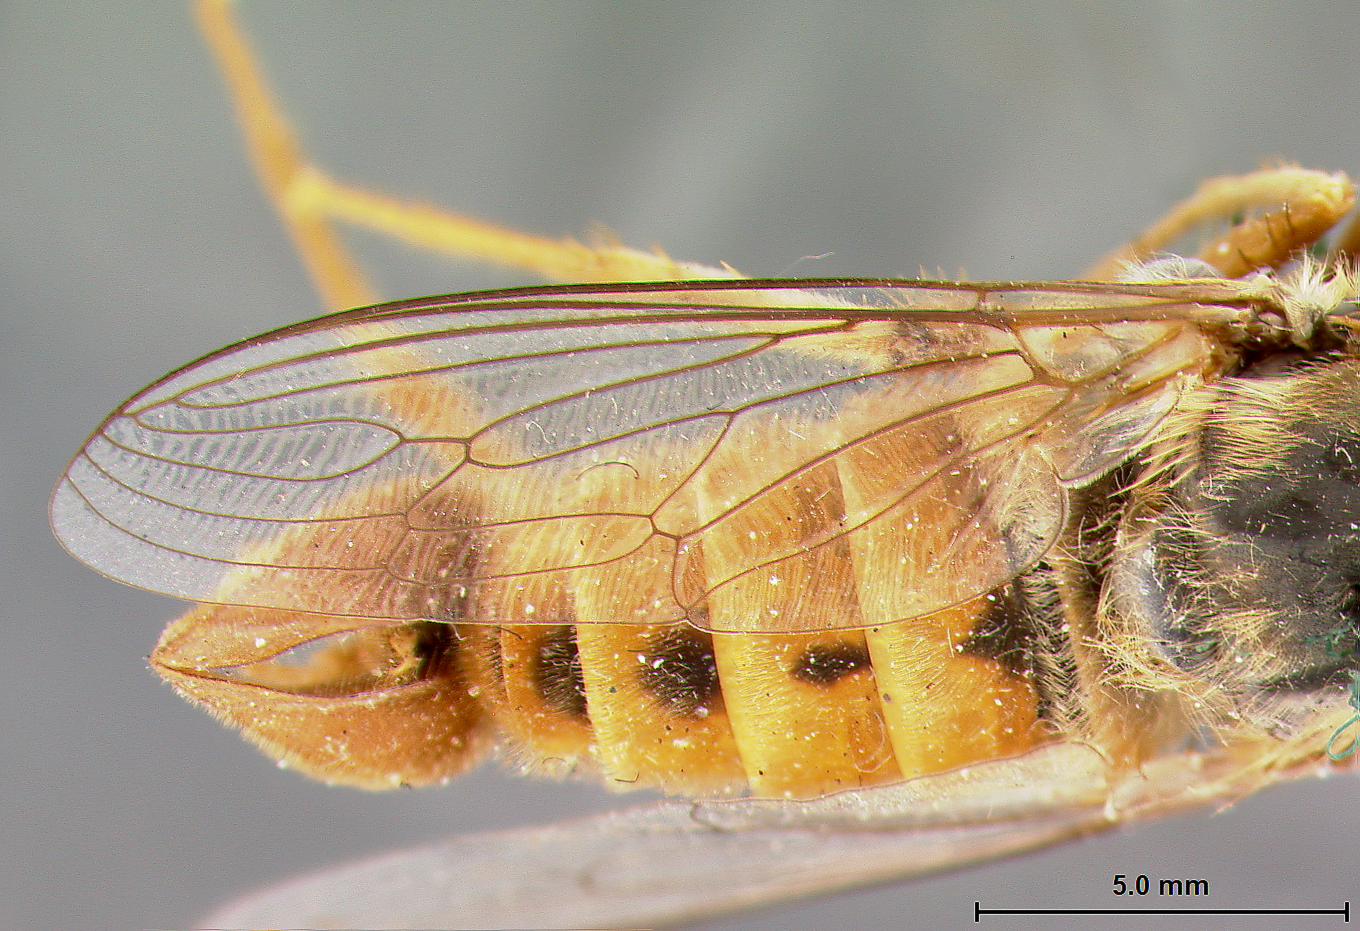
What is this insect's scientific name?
Rhaphiomidas acton
